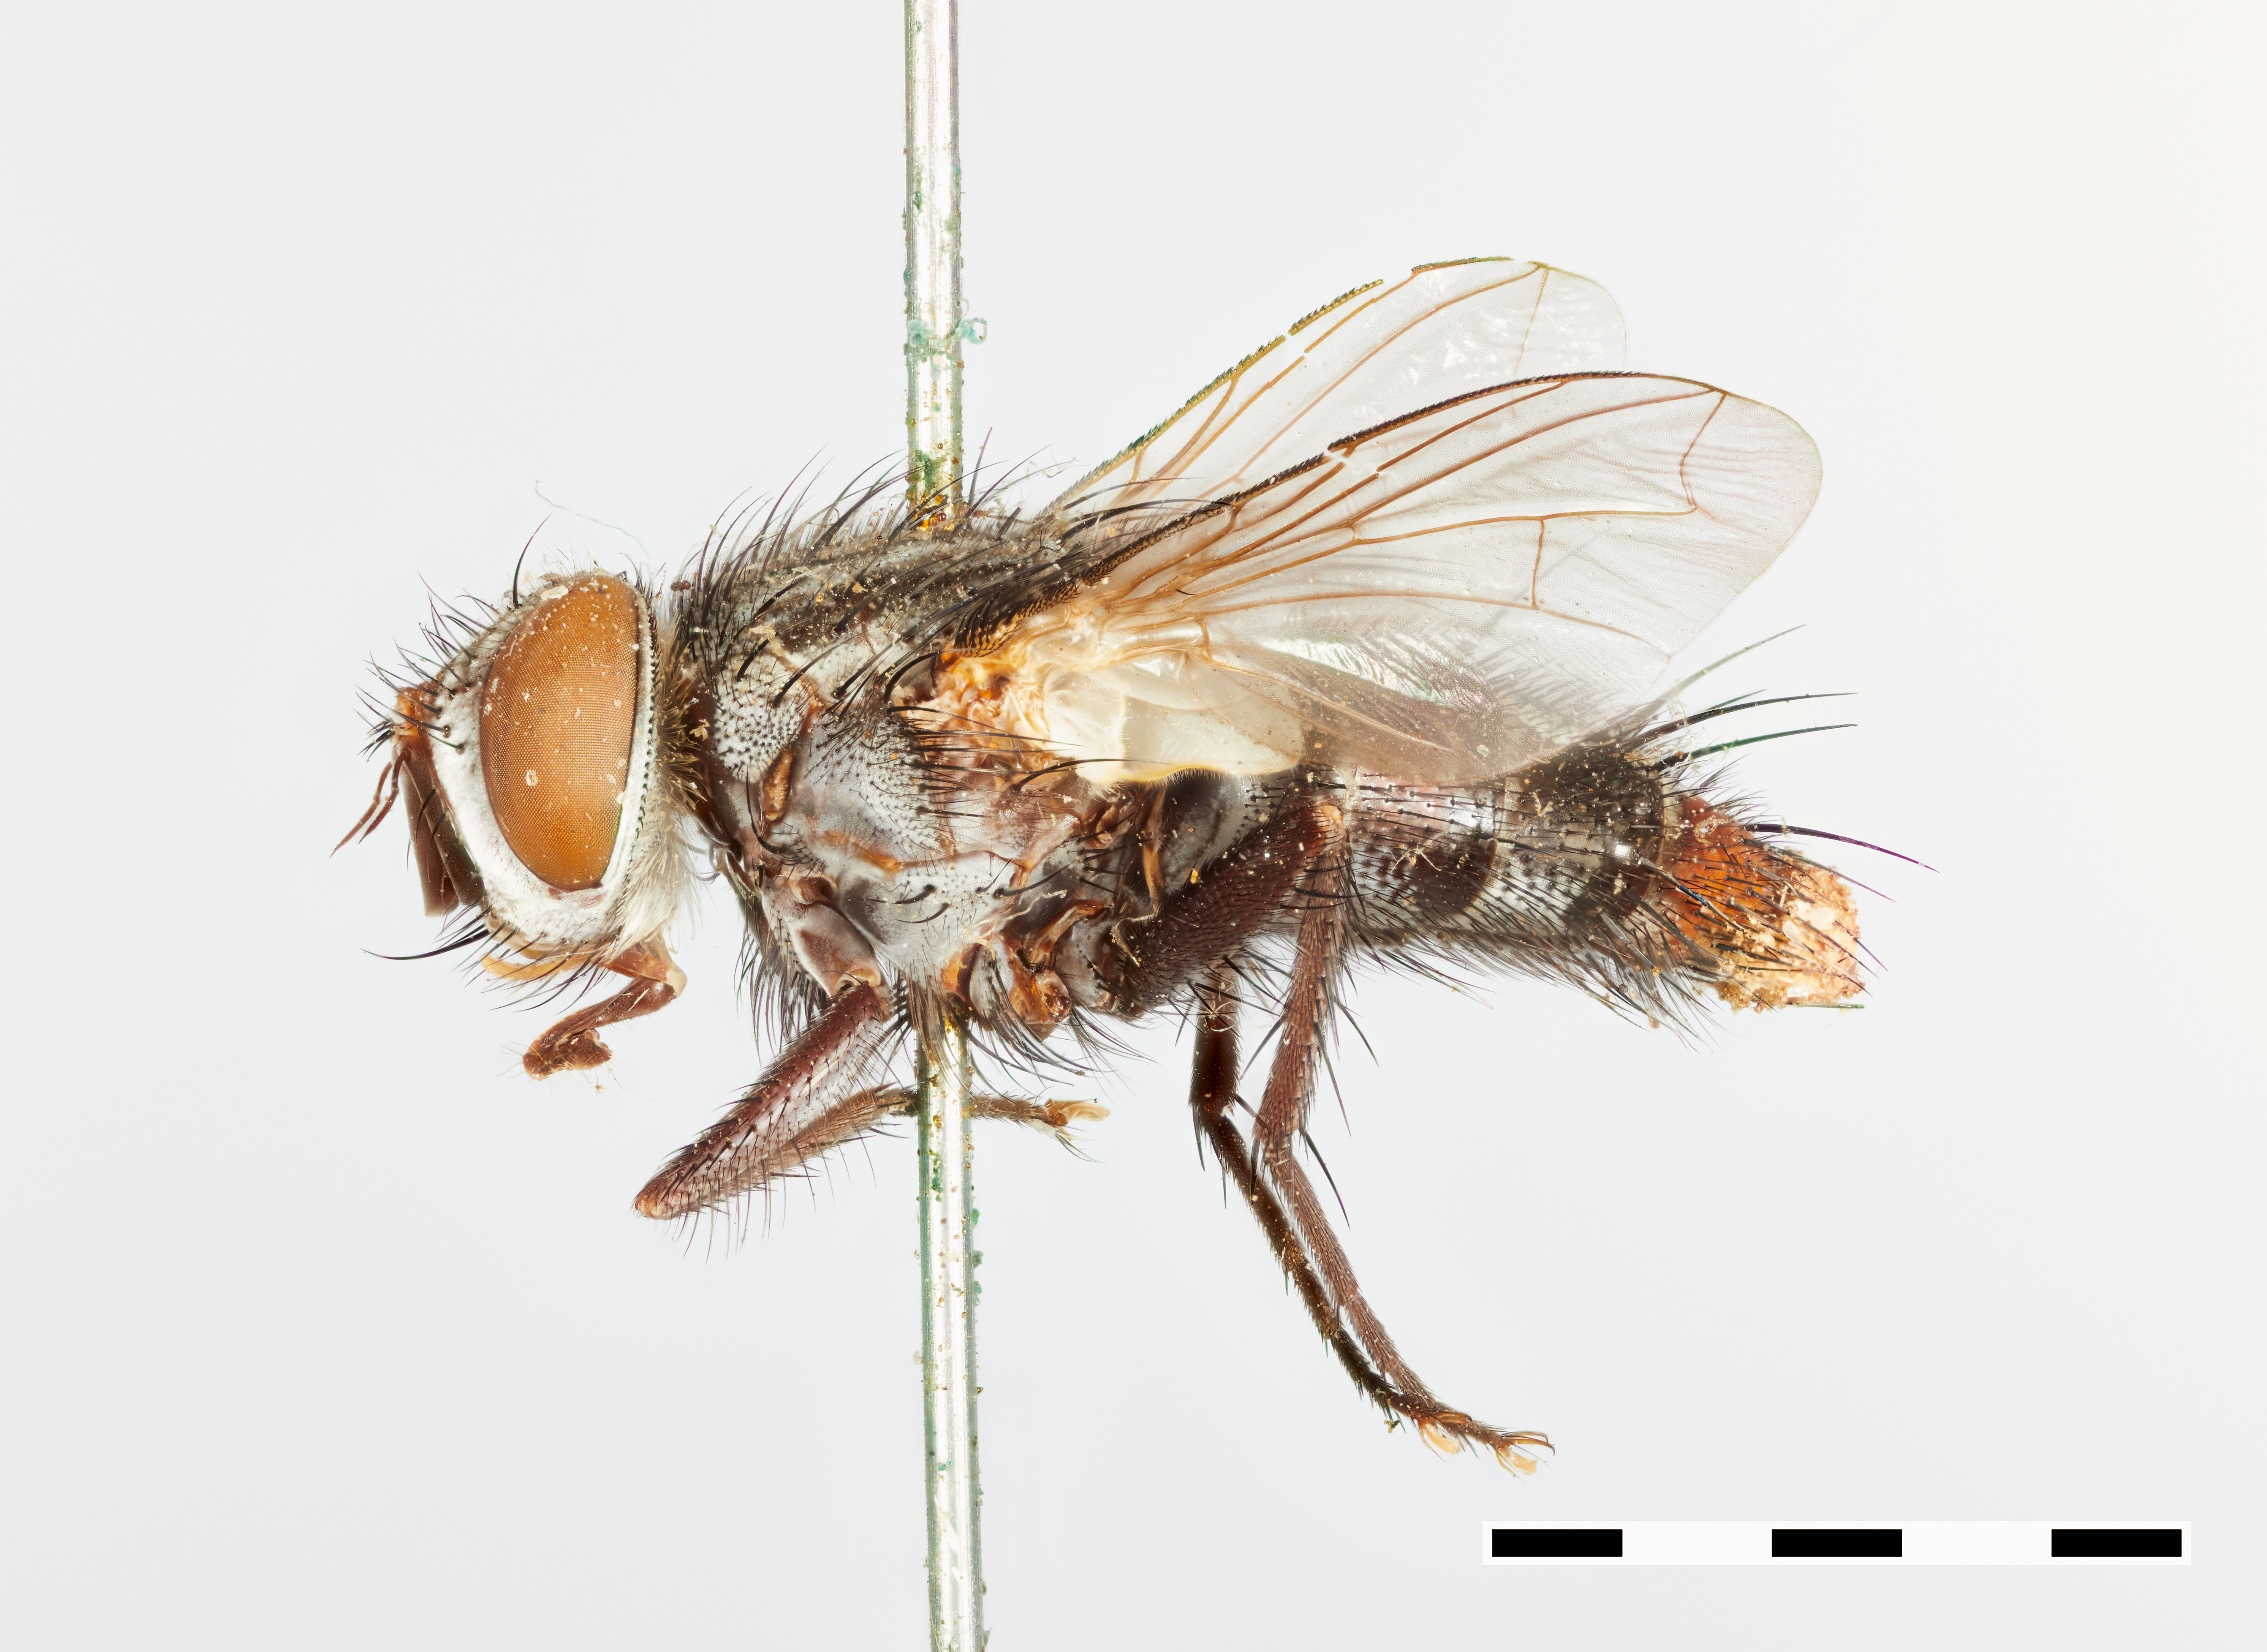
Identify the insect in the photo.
Gaediopsis facialis
